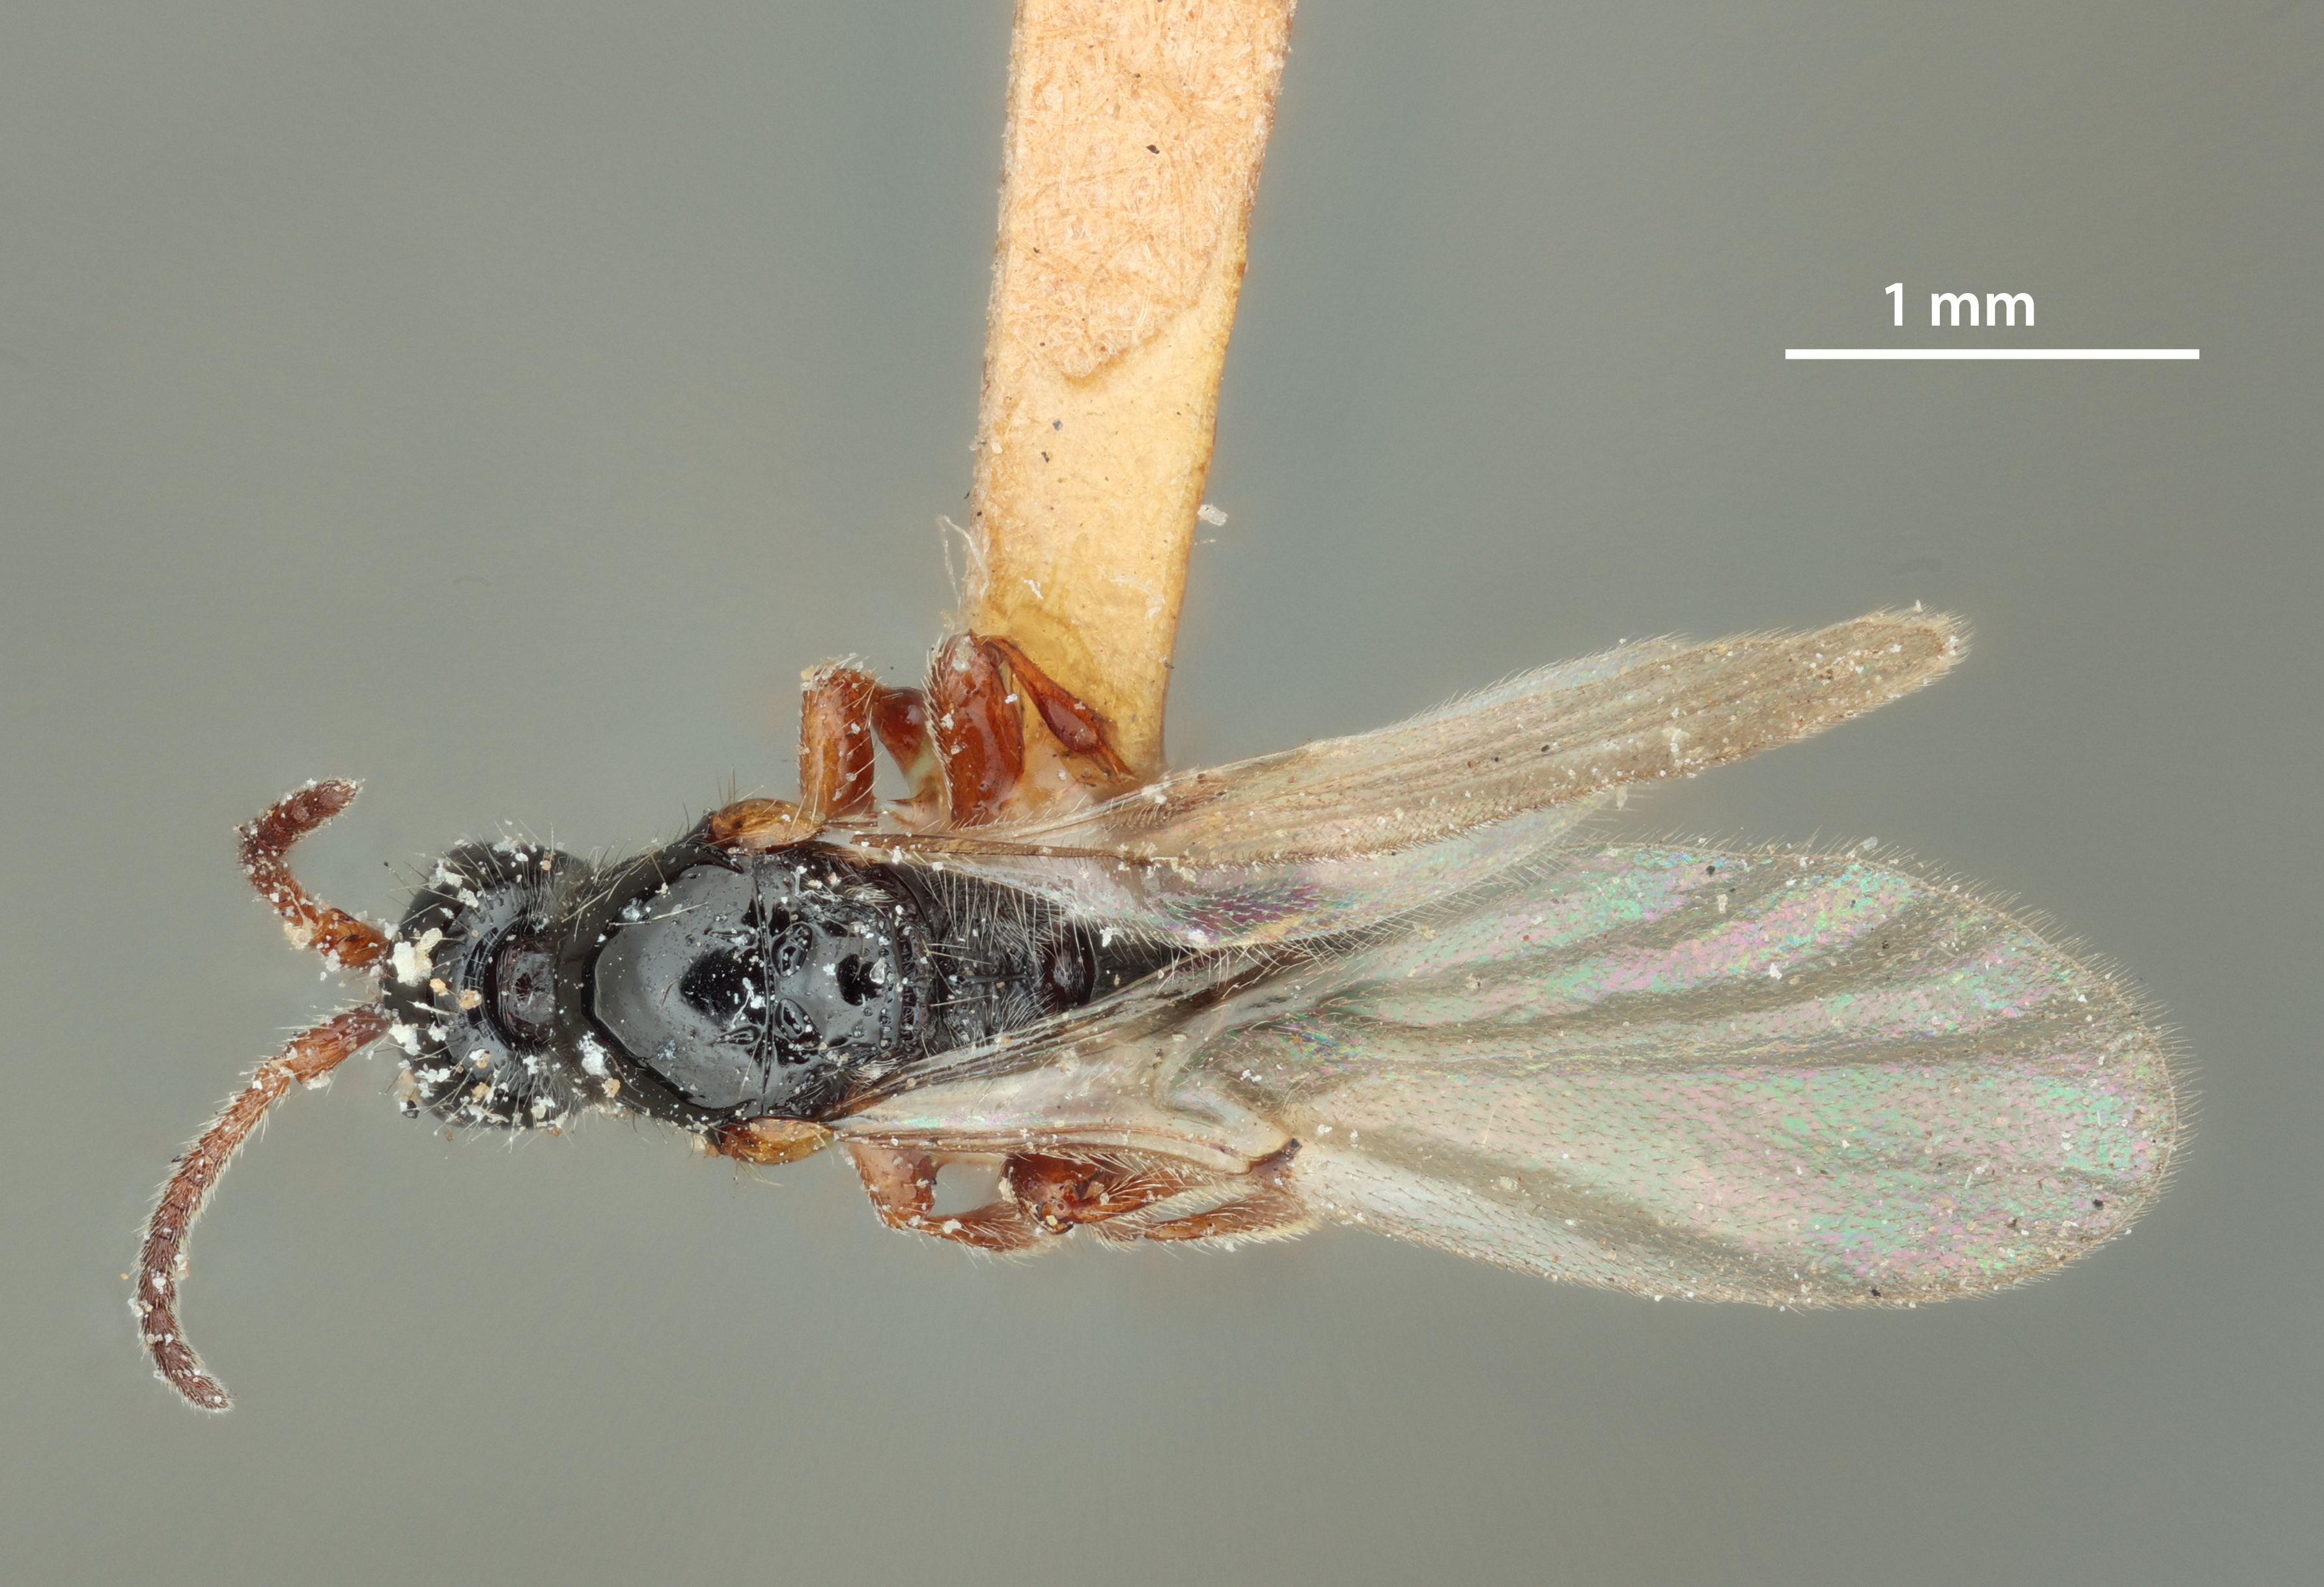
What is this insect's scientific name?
Basalys brevicornis
